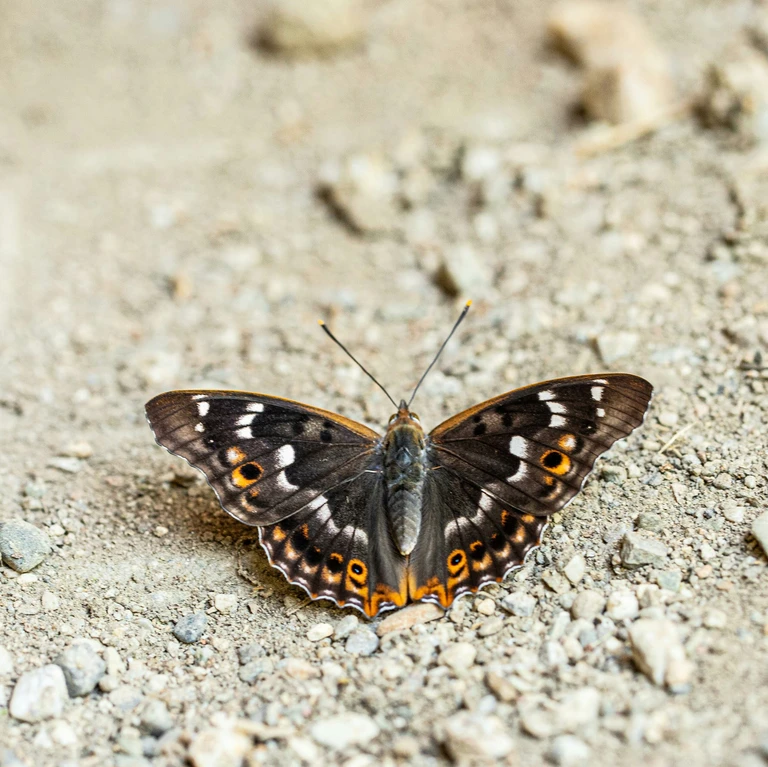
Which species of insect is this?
Apatura ilia
